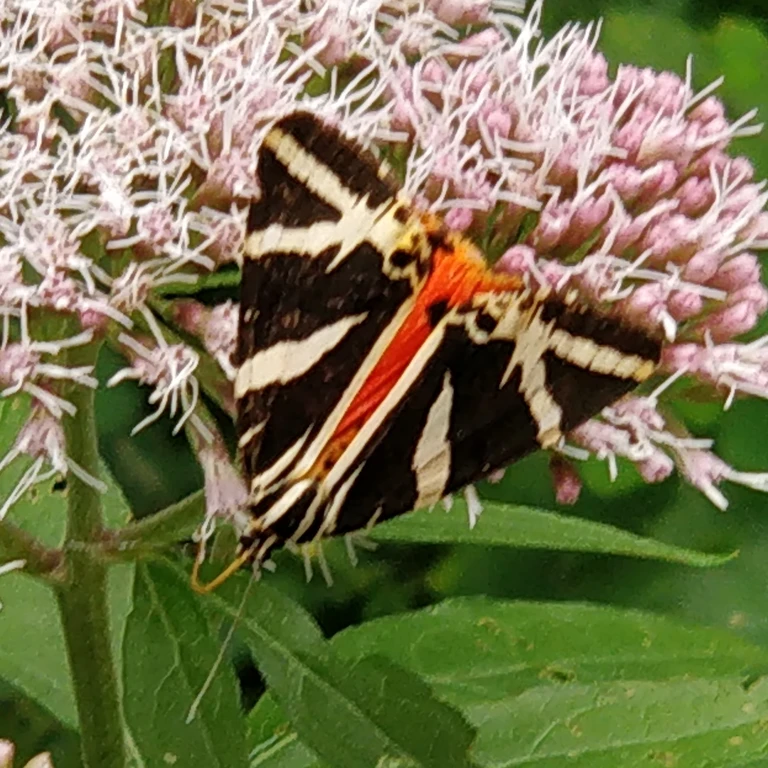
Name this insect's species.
Euplagia quadripunctaria
